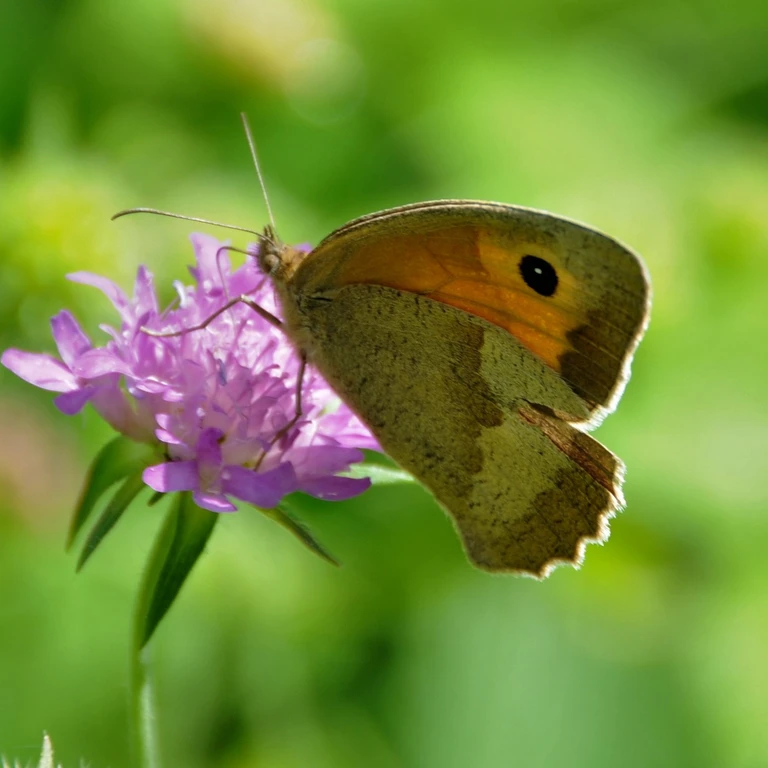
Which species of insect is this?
Maniola jurtina
